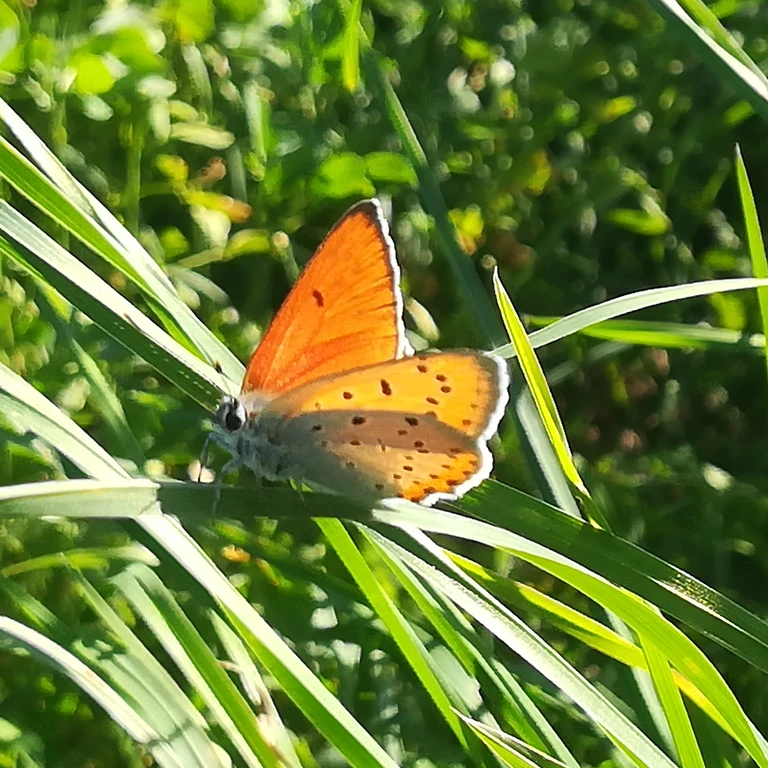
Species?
Lycaena dispar
